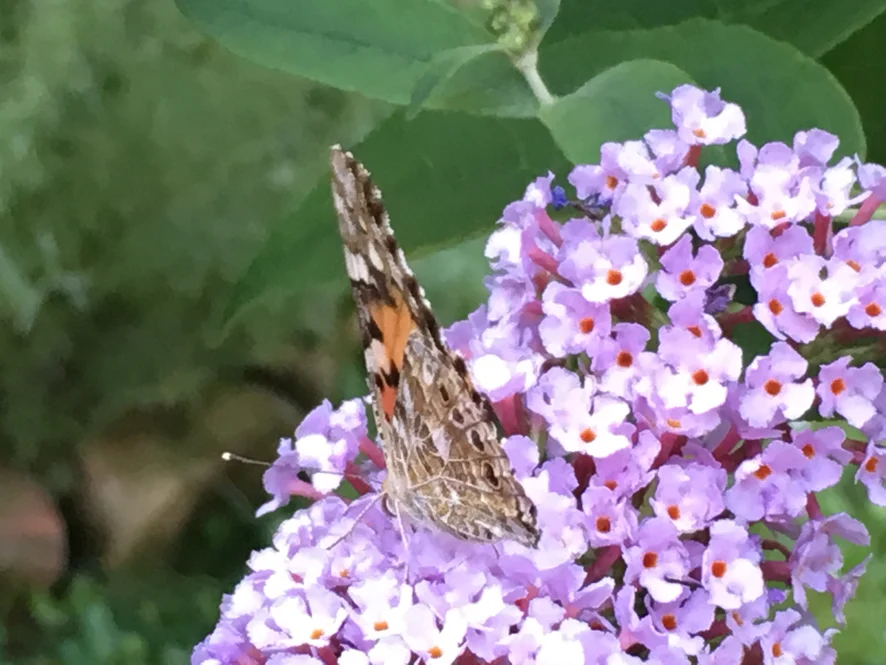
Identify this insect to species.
Vanessa cardui
